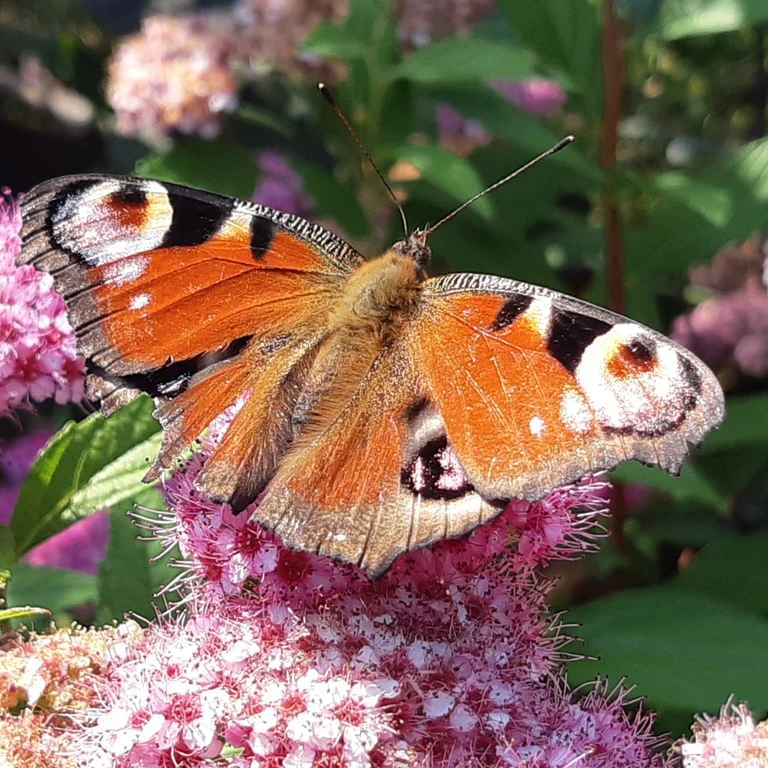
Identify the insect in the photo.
Aglais io
